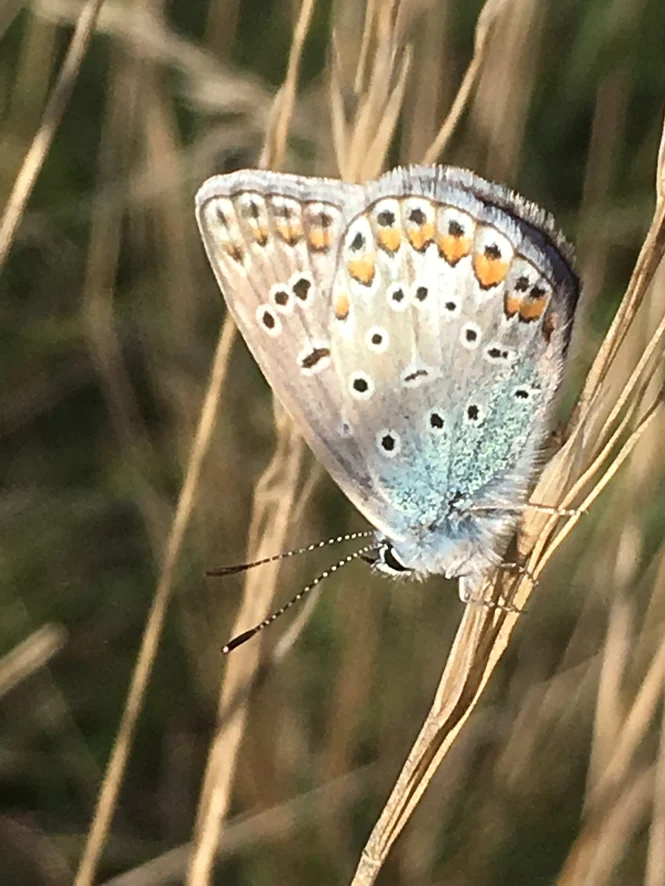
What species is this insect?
Polyommatus icarus
